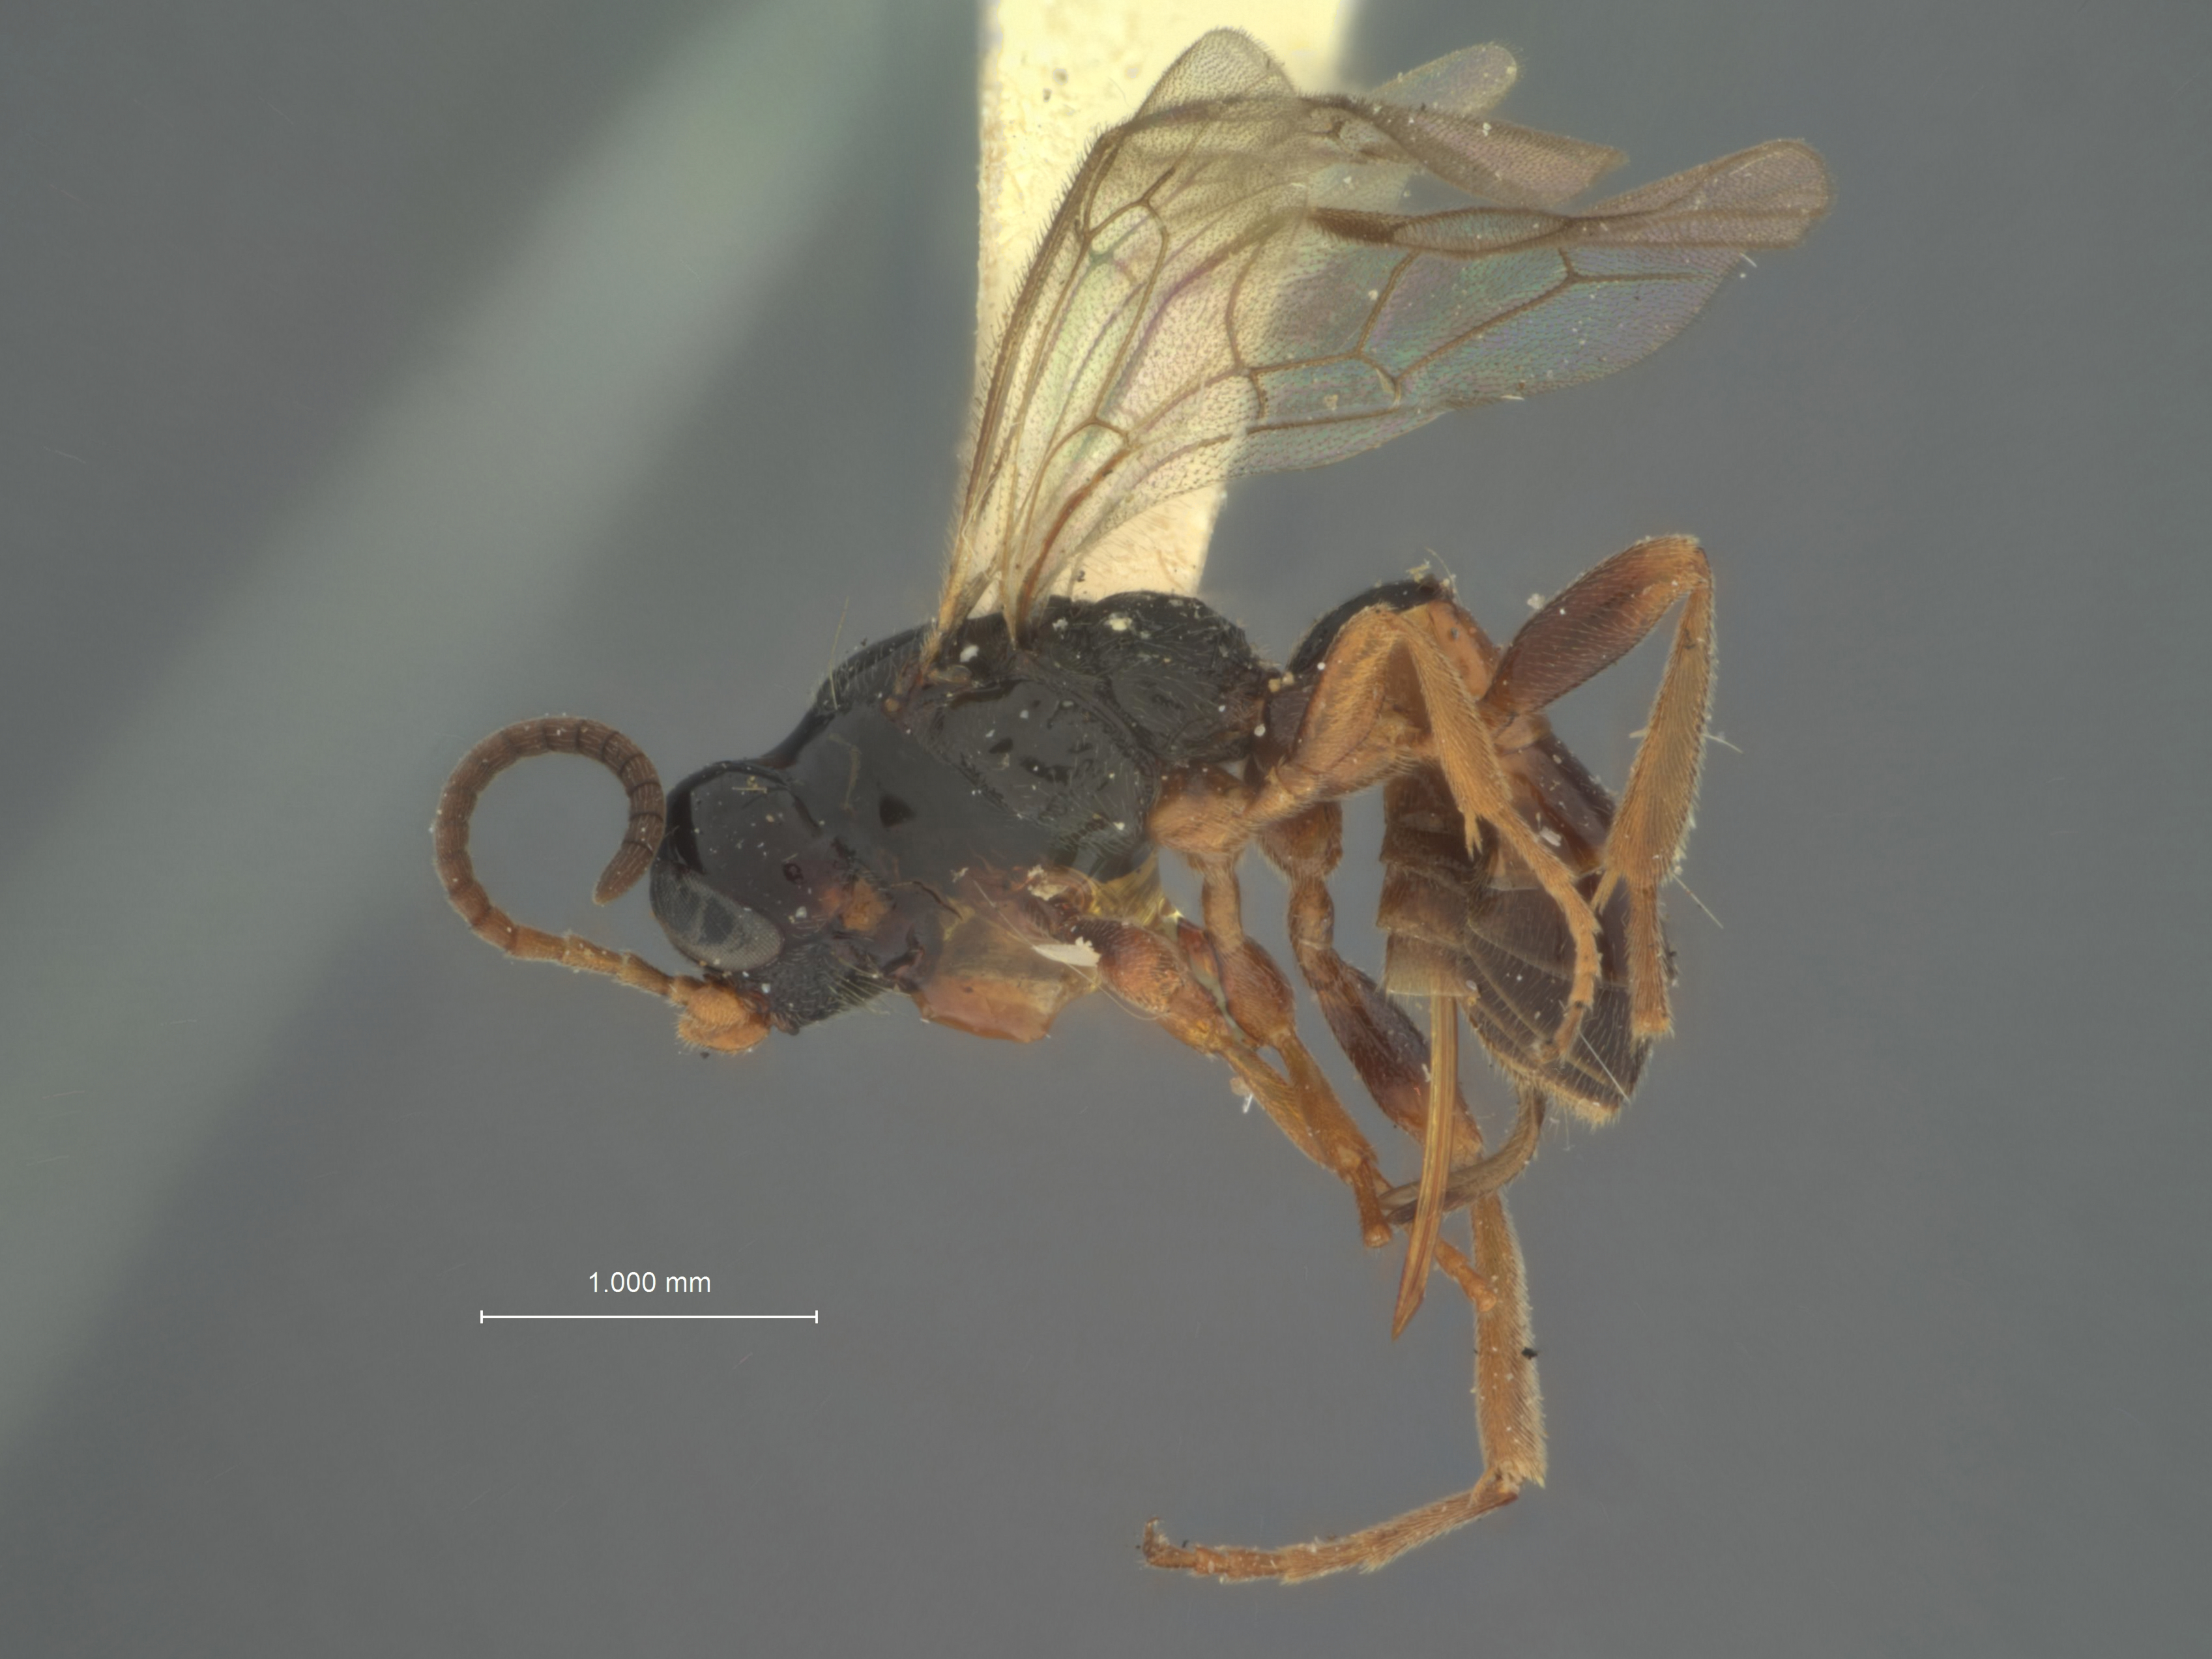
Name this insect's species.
Phygadeuon laticinctus
